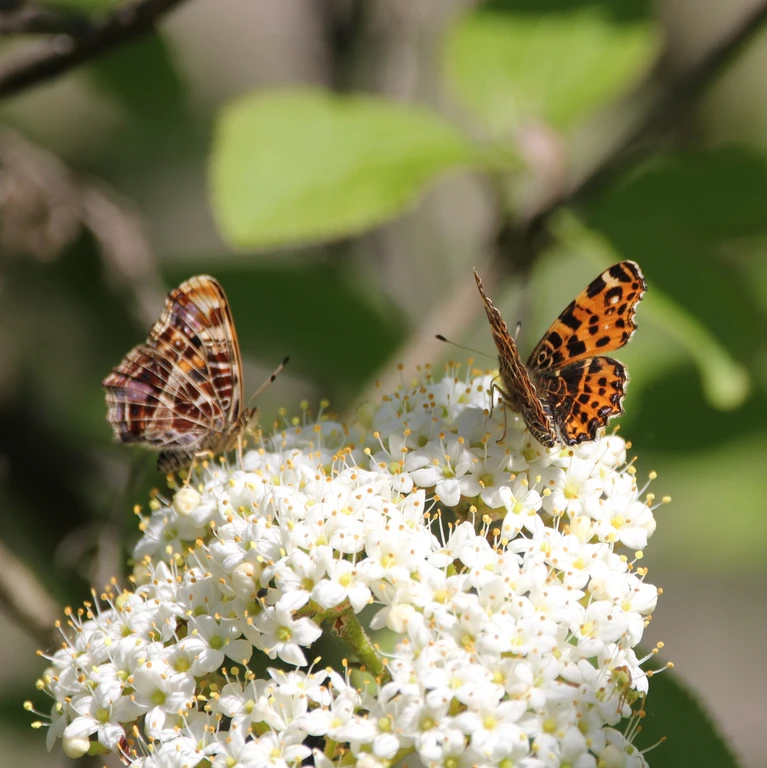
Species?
Araschnia levana
